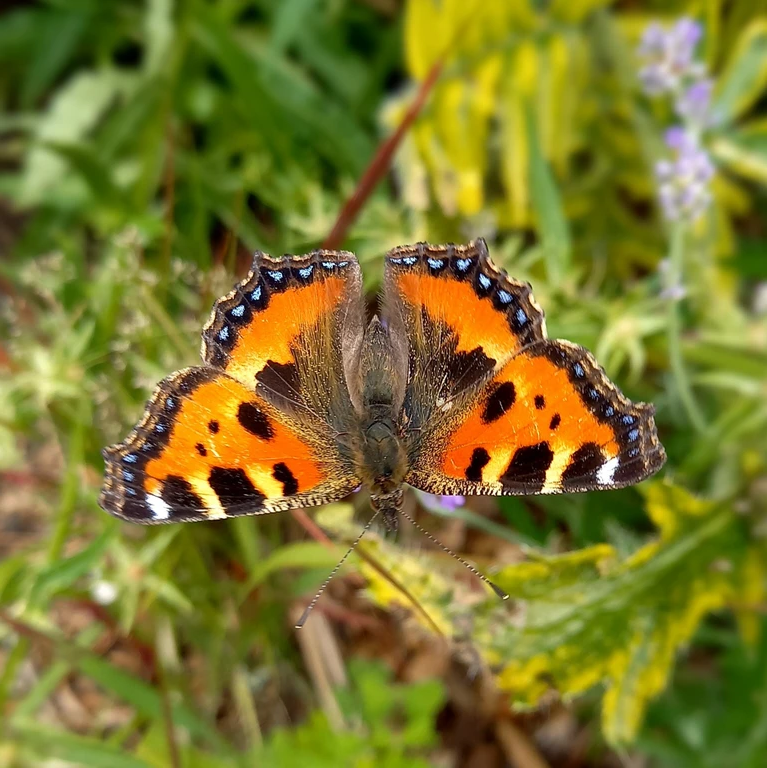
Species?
Aglais urticae
